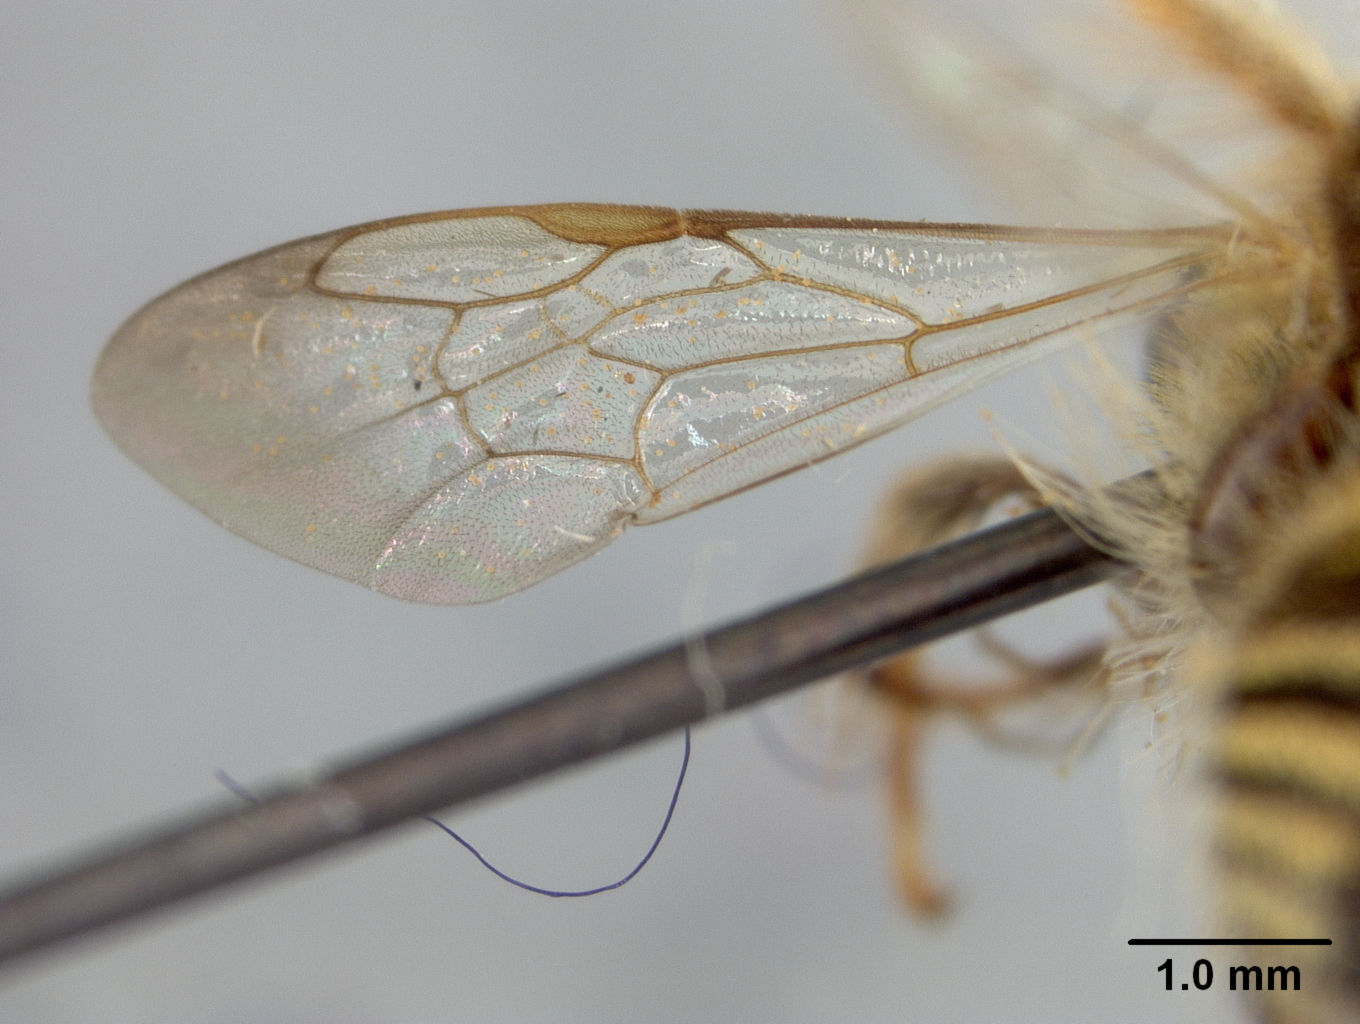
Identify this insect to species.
Exomalopsis fulvozonata
